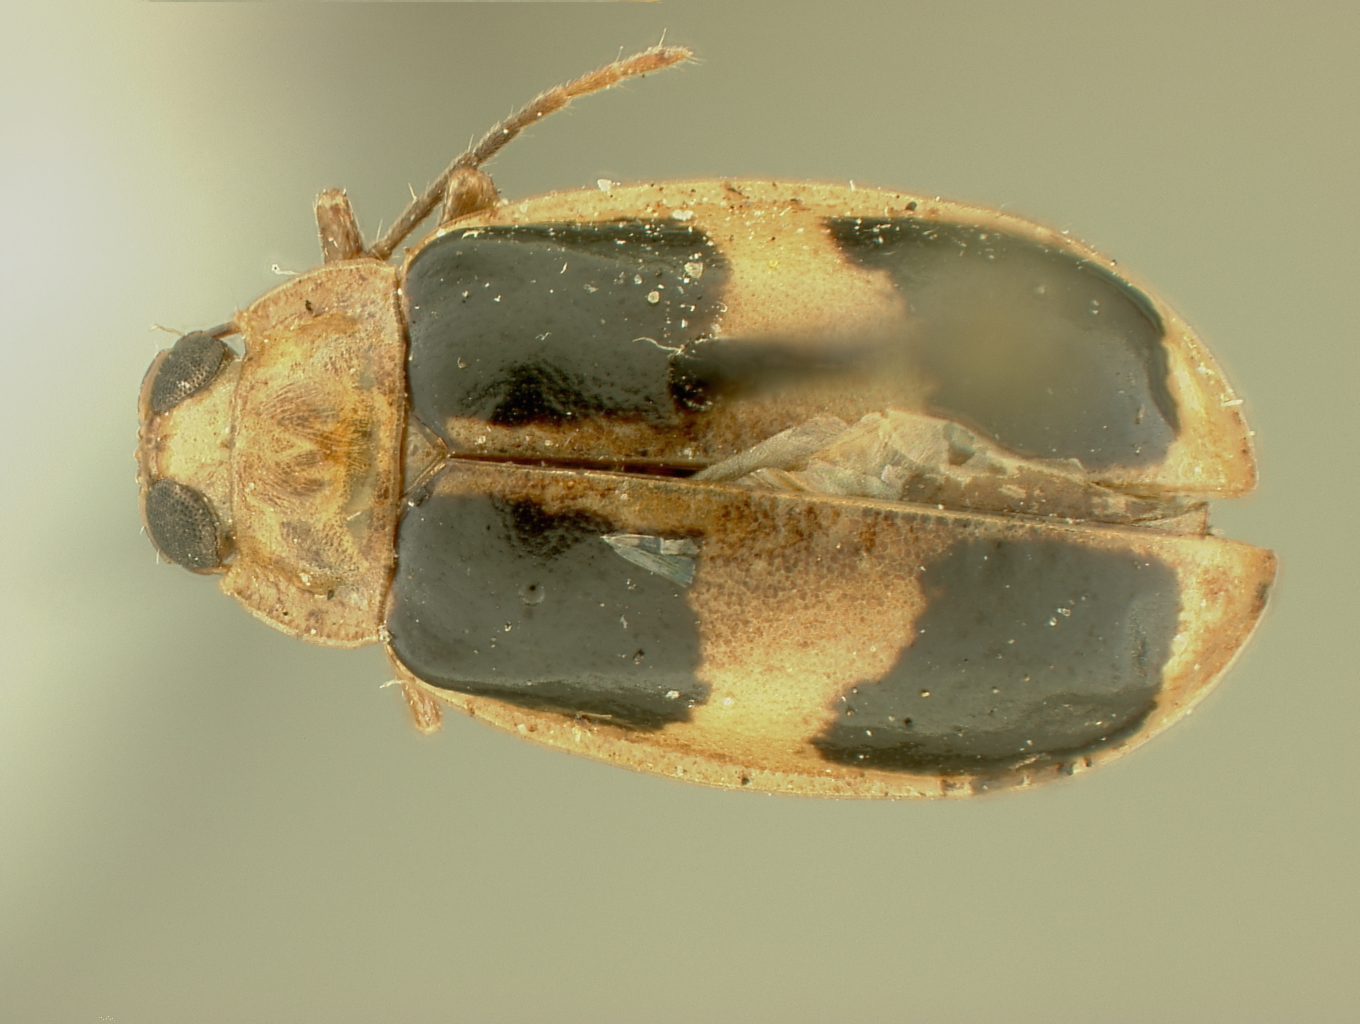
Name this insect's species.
Omophoita ophthalmicus
